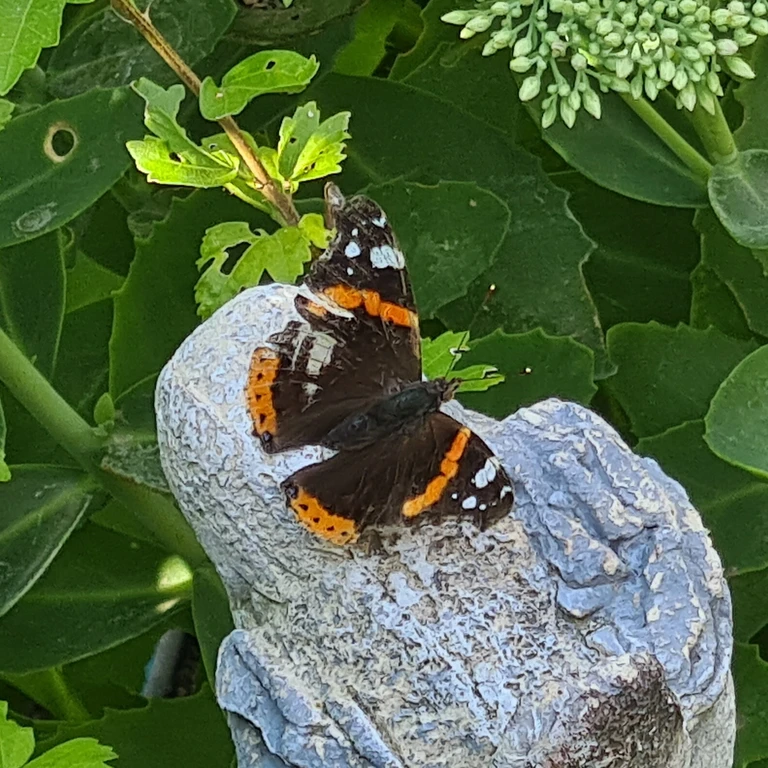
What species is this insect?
Vanessa atalanta
